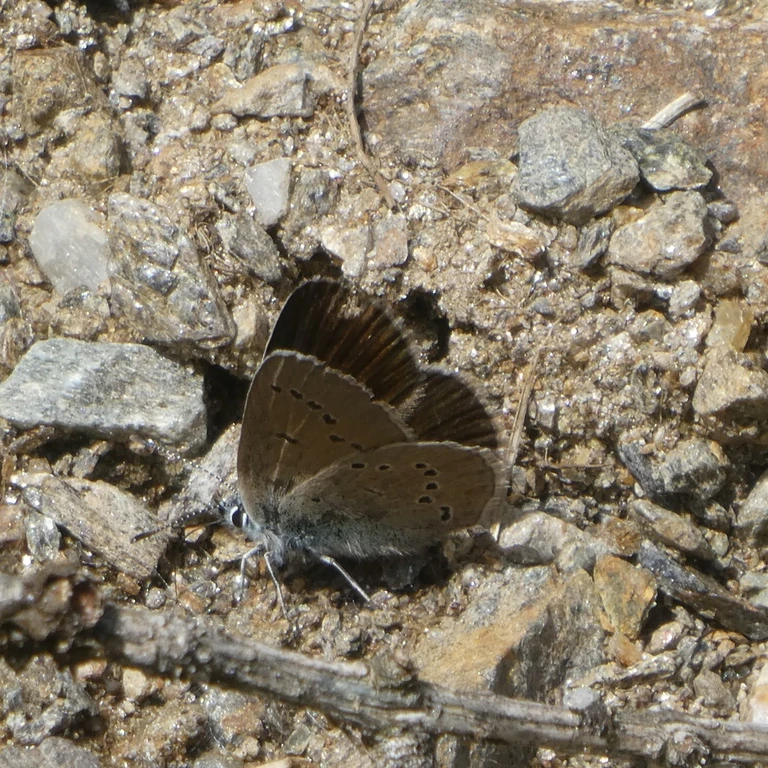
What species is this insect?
Cyaniris semiargus
